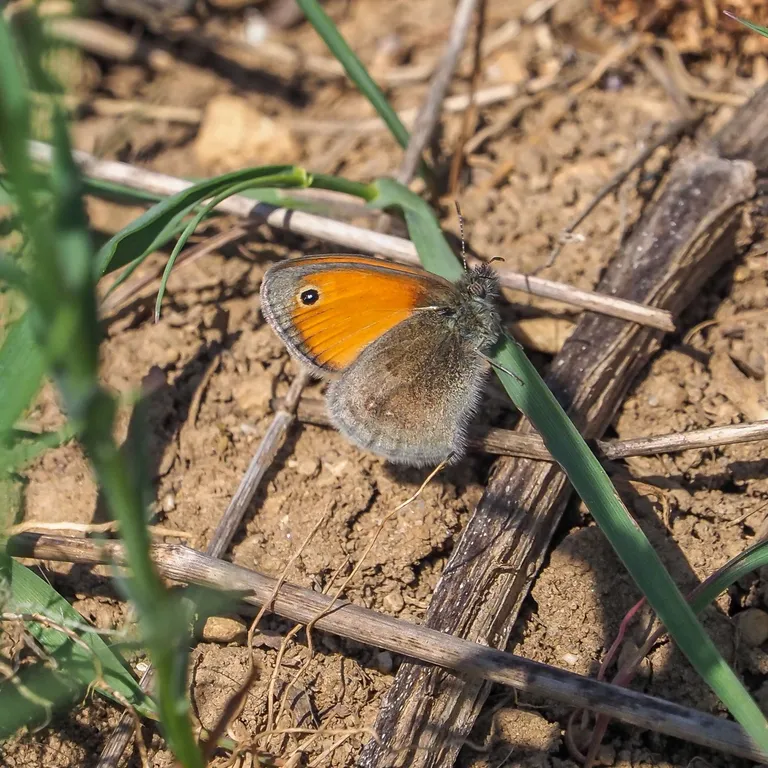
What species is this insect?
Coenonympha pamphilus
